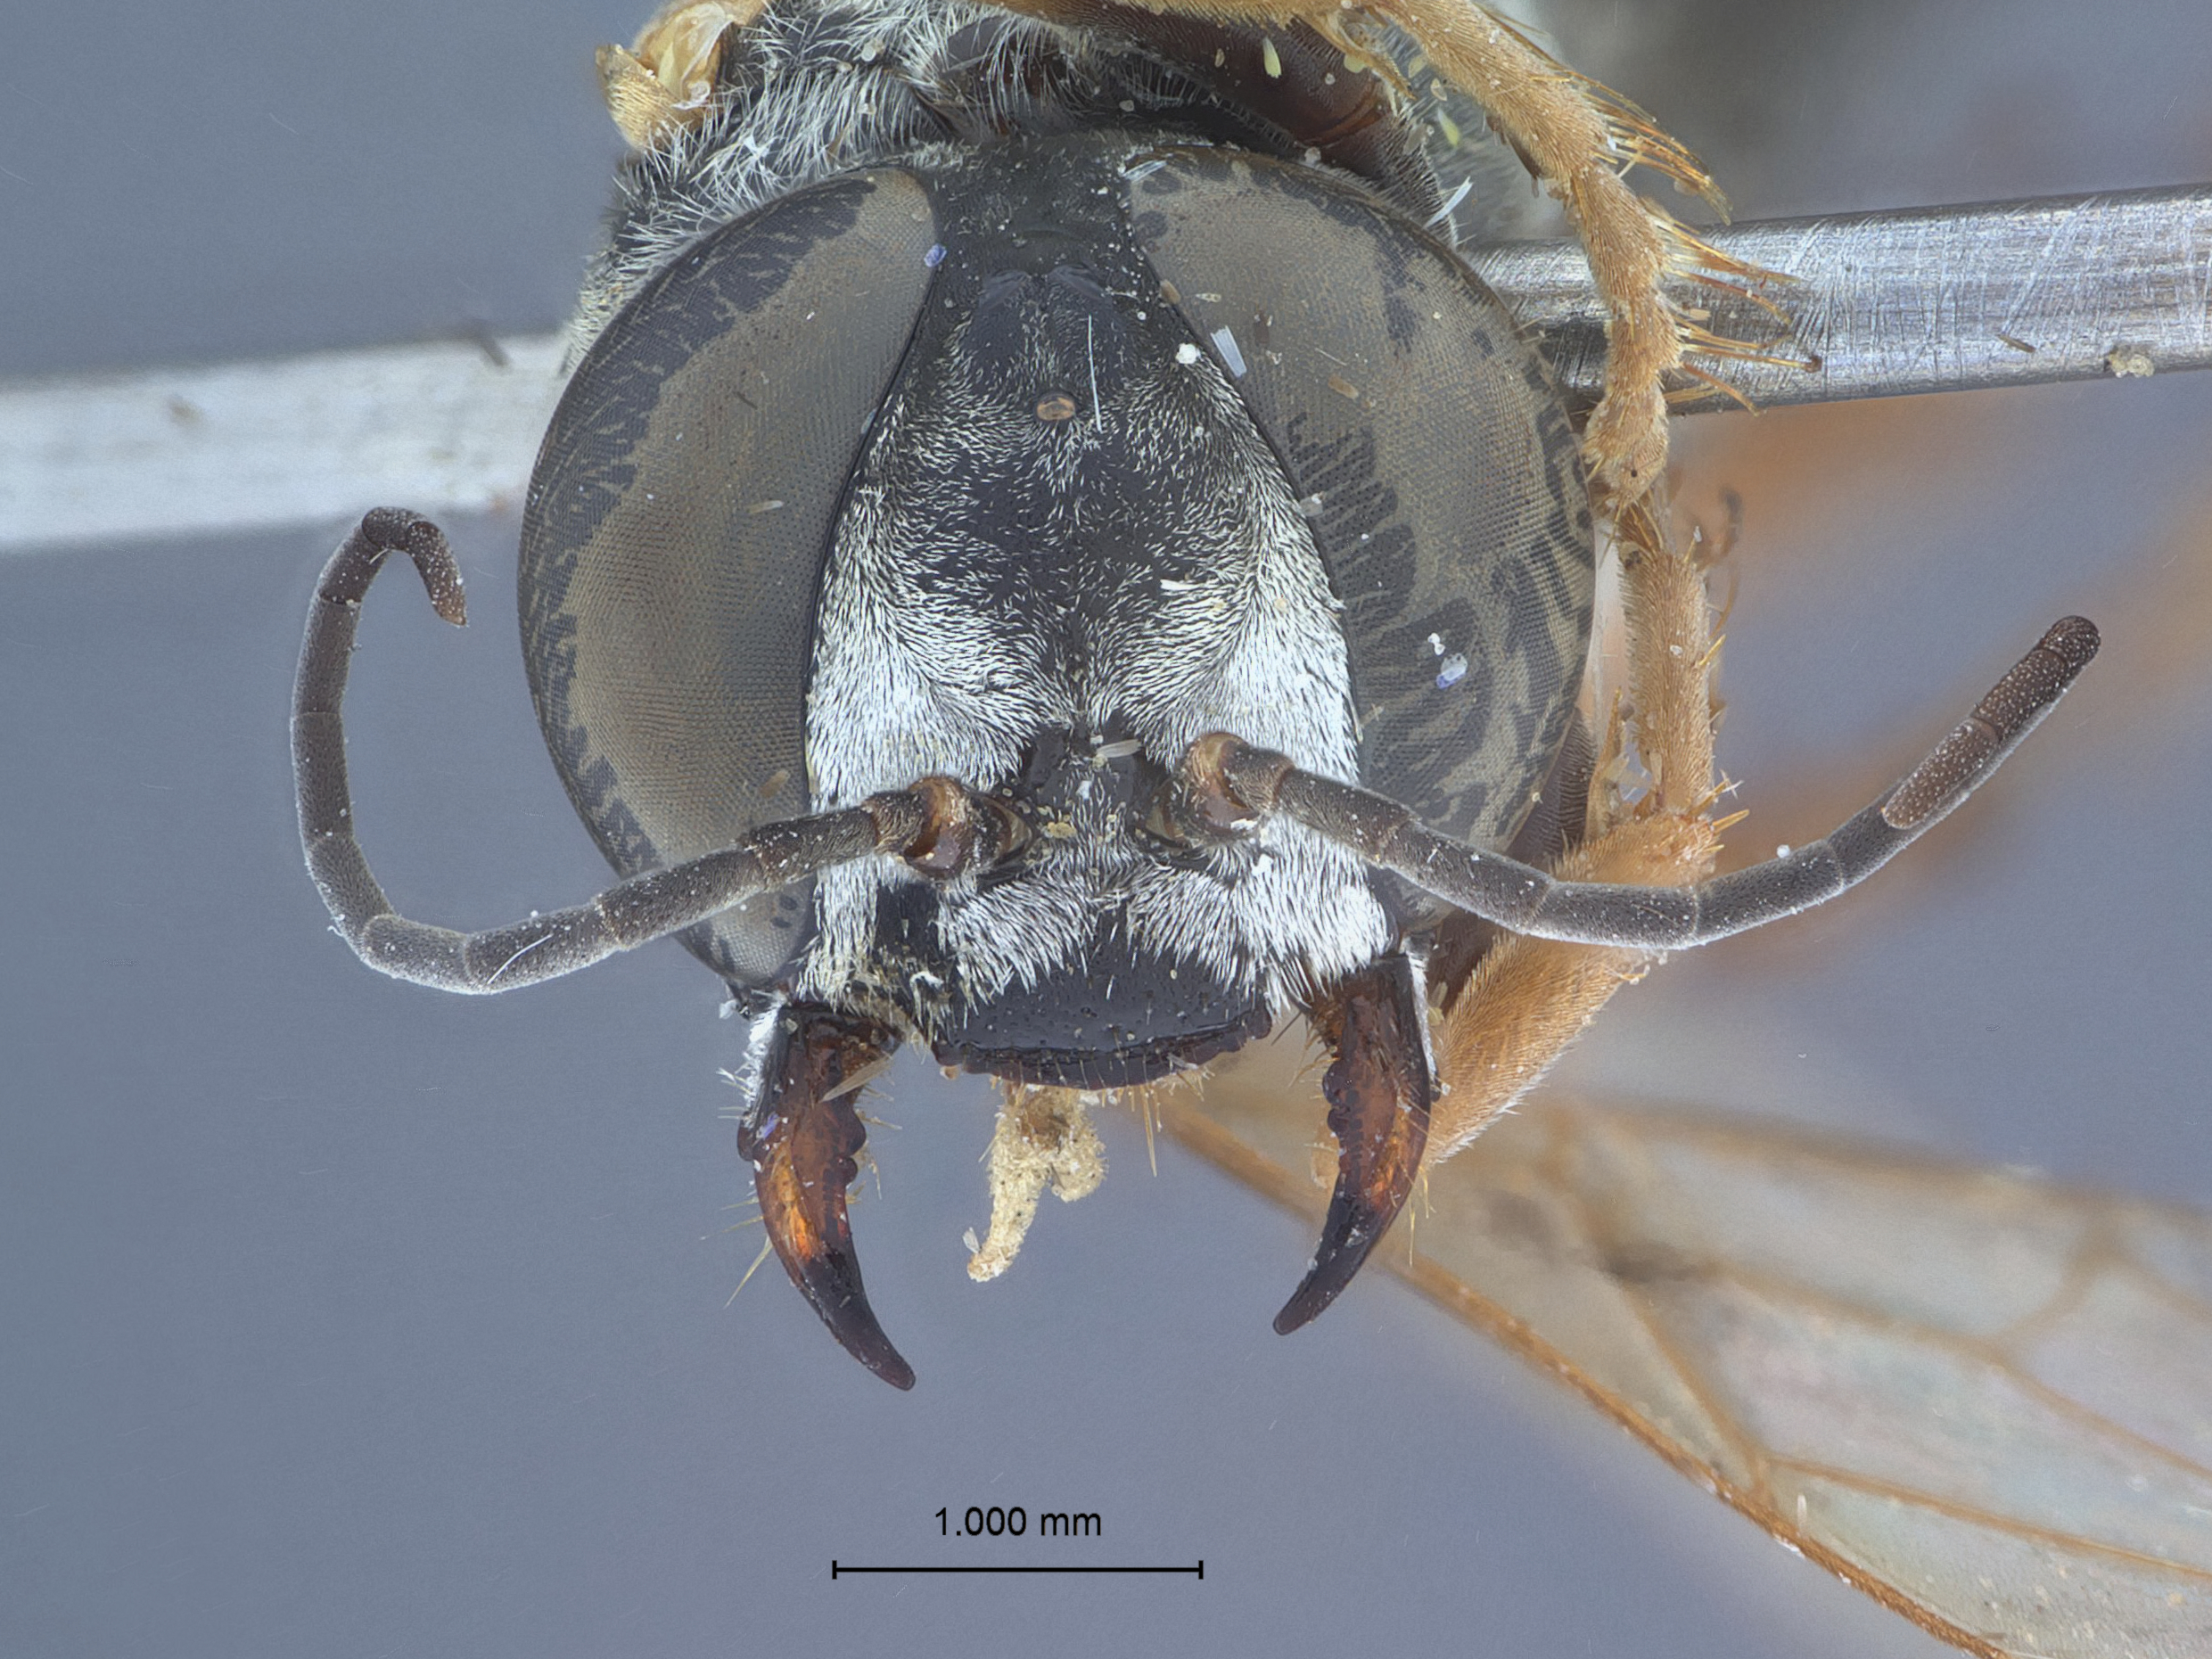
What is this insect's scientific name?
Tachysphex haematopus
